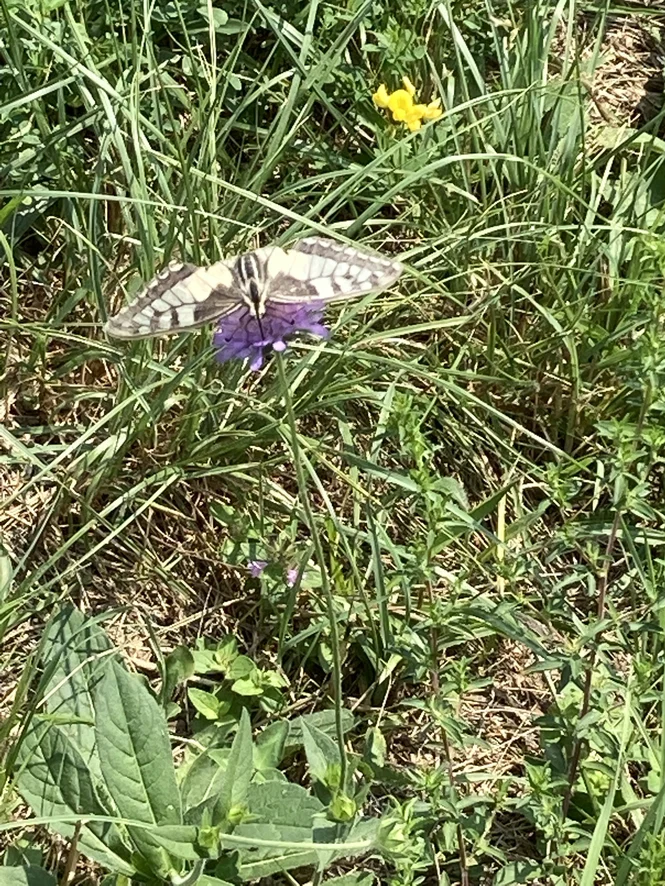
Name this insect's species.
Papilio machaon
